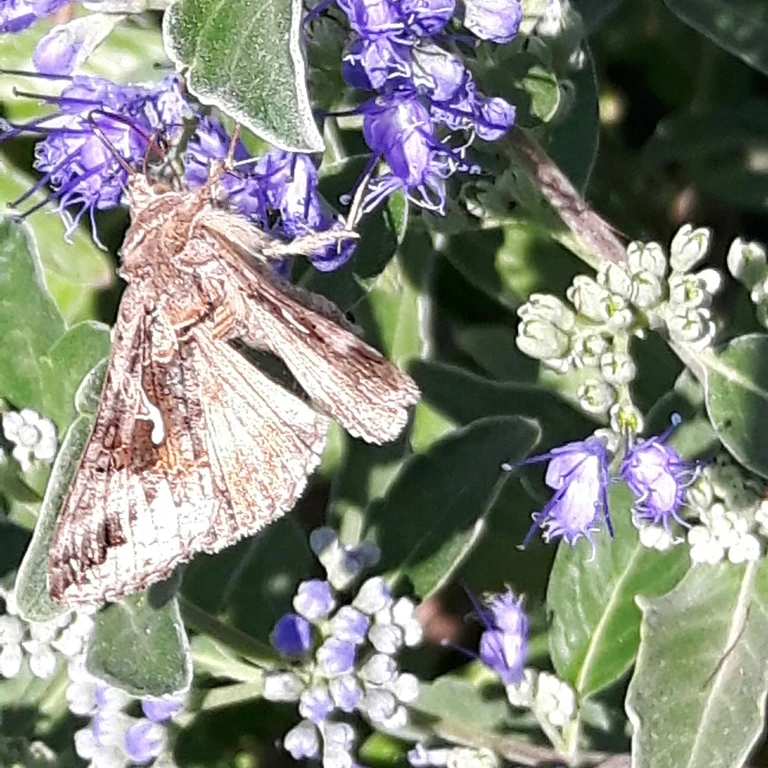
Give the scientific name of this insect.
Autographa gamma
